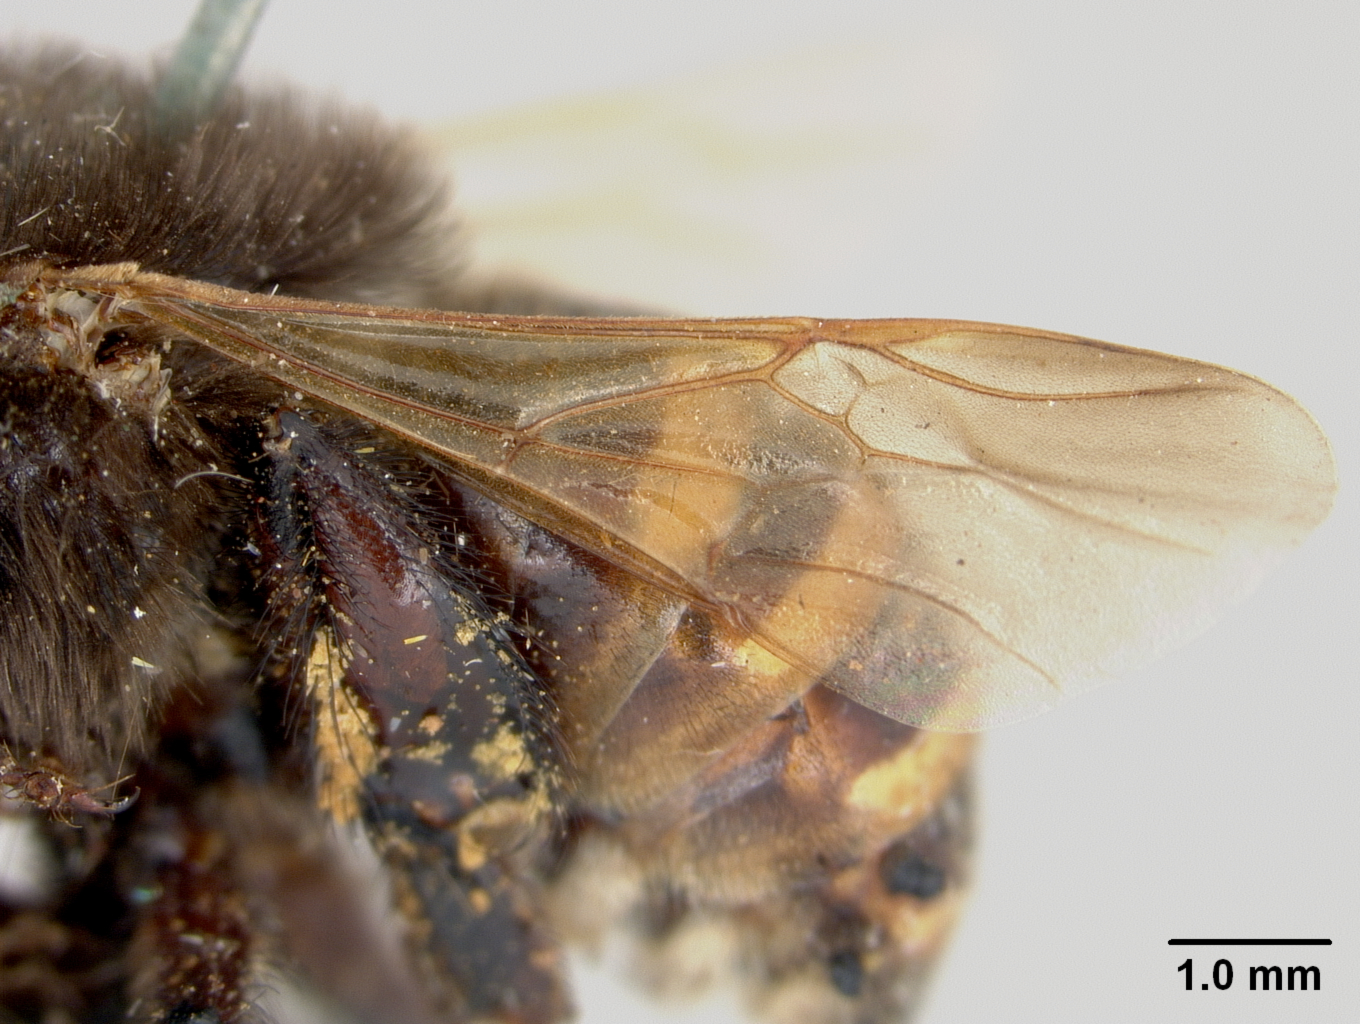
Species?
Melipona anthidioides
